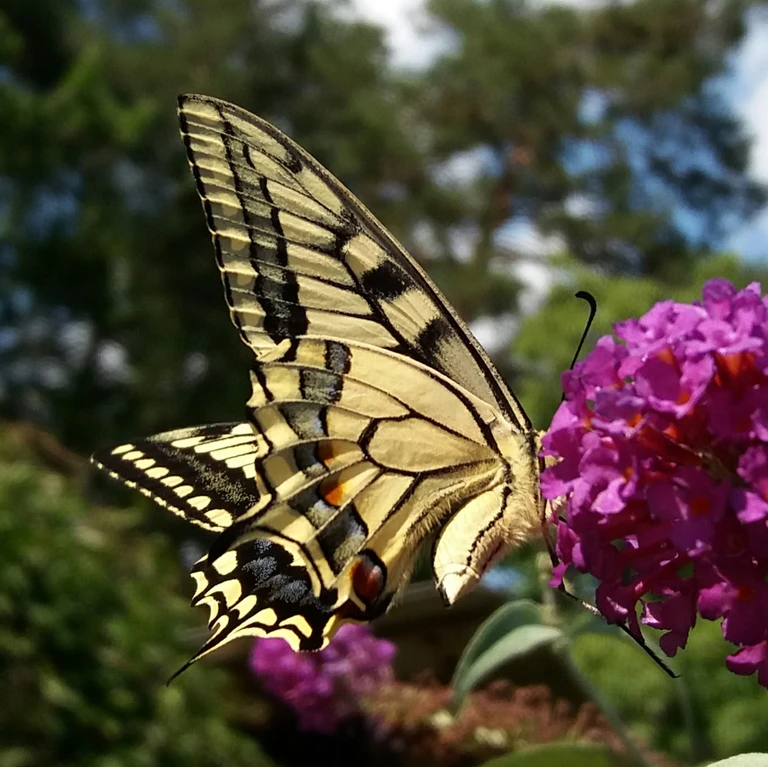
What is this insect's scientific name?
Papilio machaon
